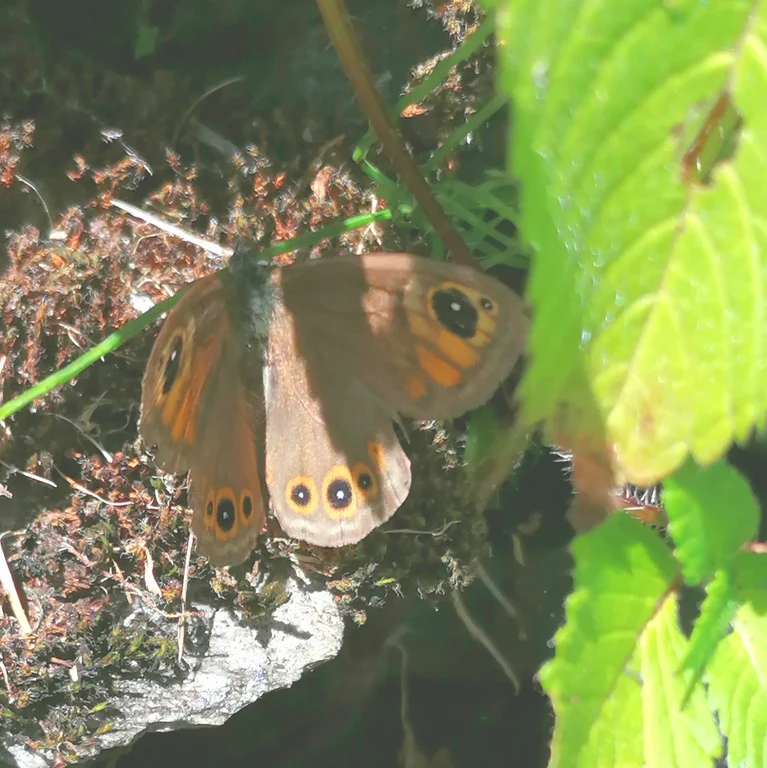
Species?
Lasiommata maera (also Pararge maera)
